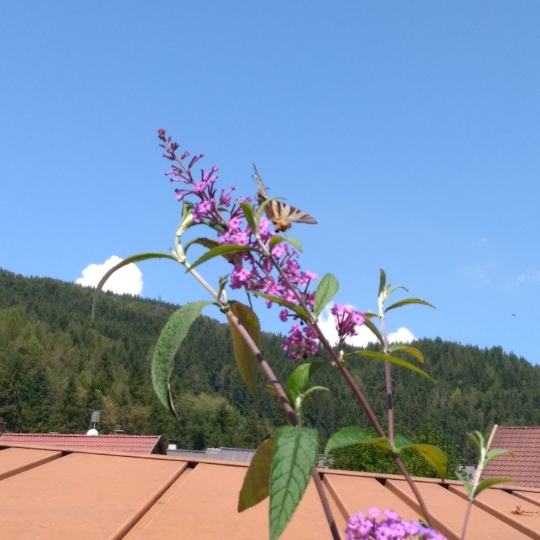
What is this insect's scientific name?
Iphiclides podalirius
